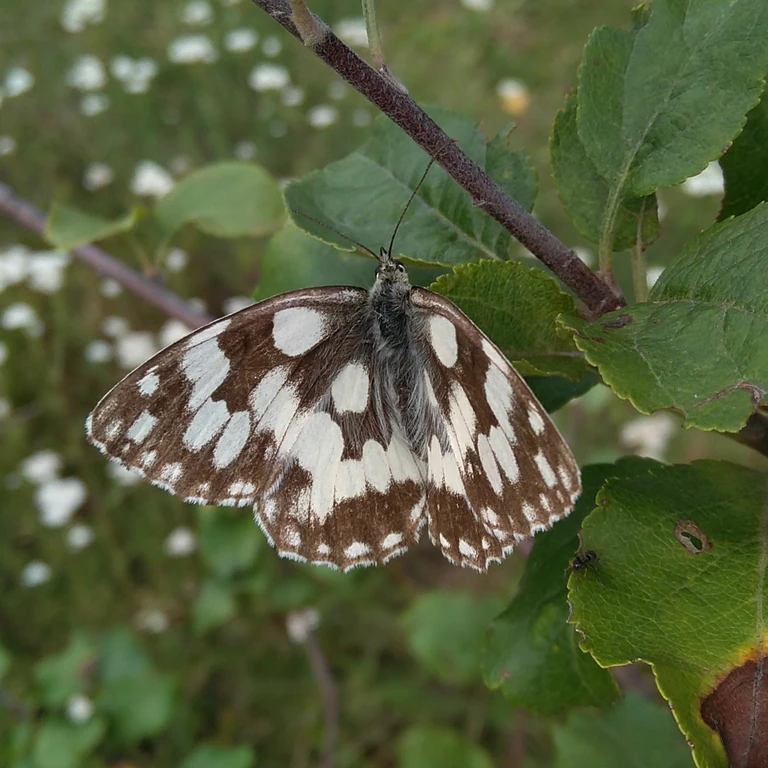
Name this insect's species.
Melanargia galathea
